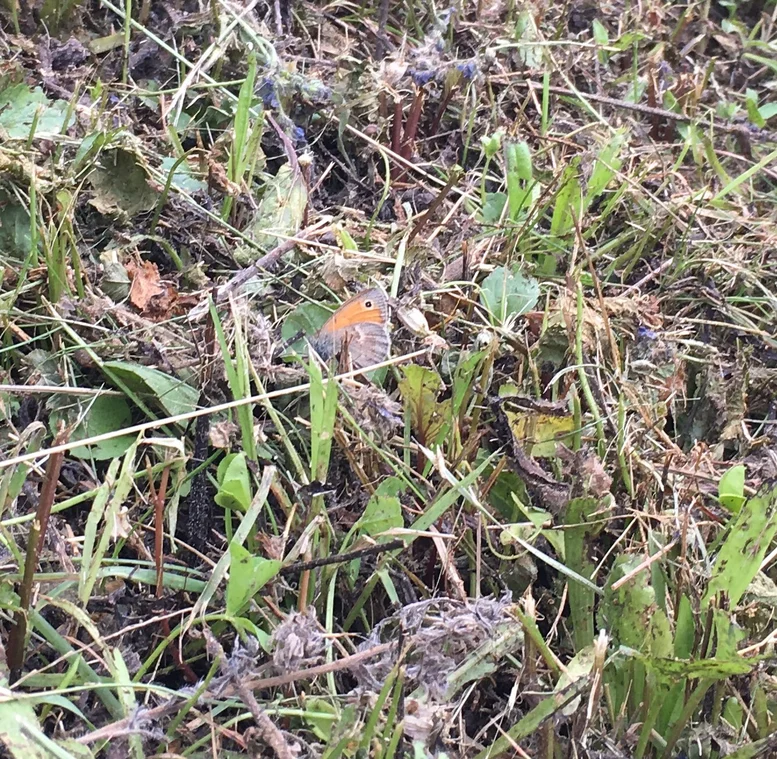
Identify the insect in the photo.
Coenonympha pamphilus
